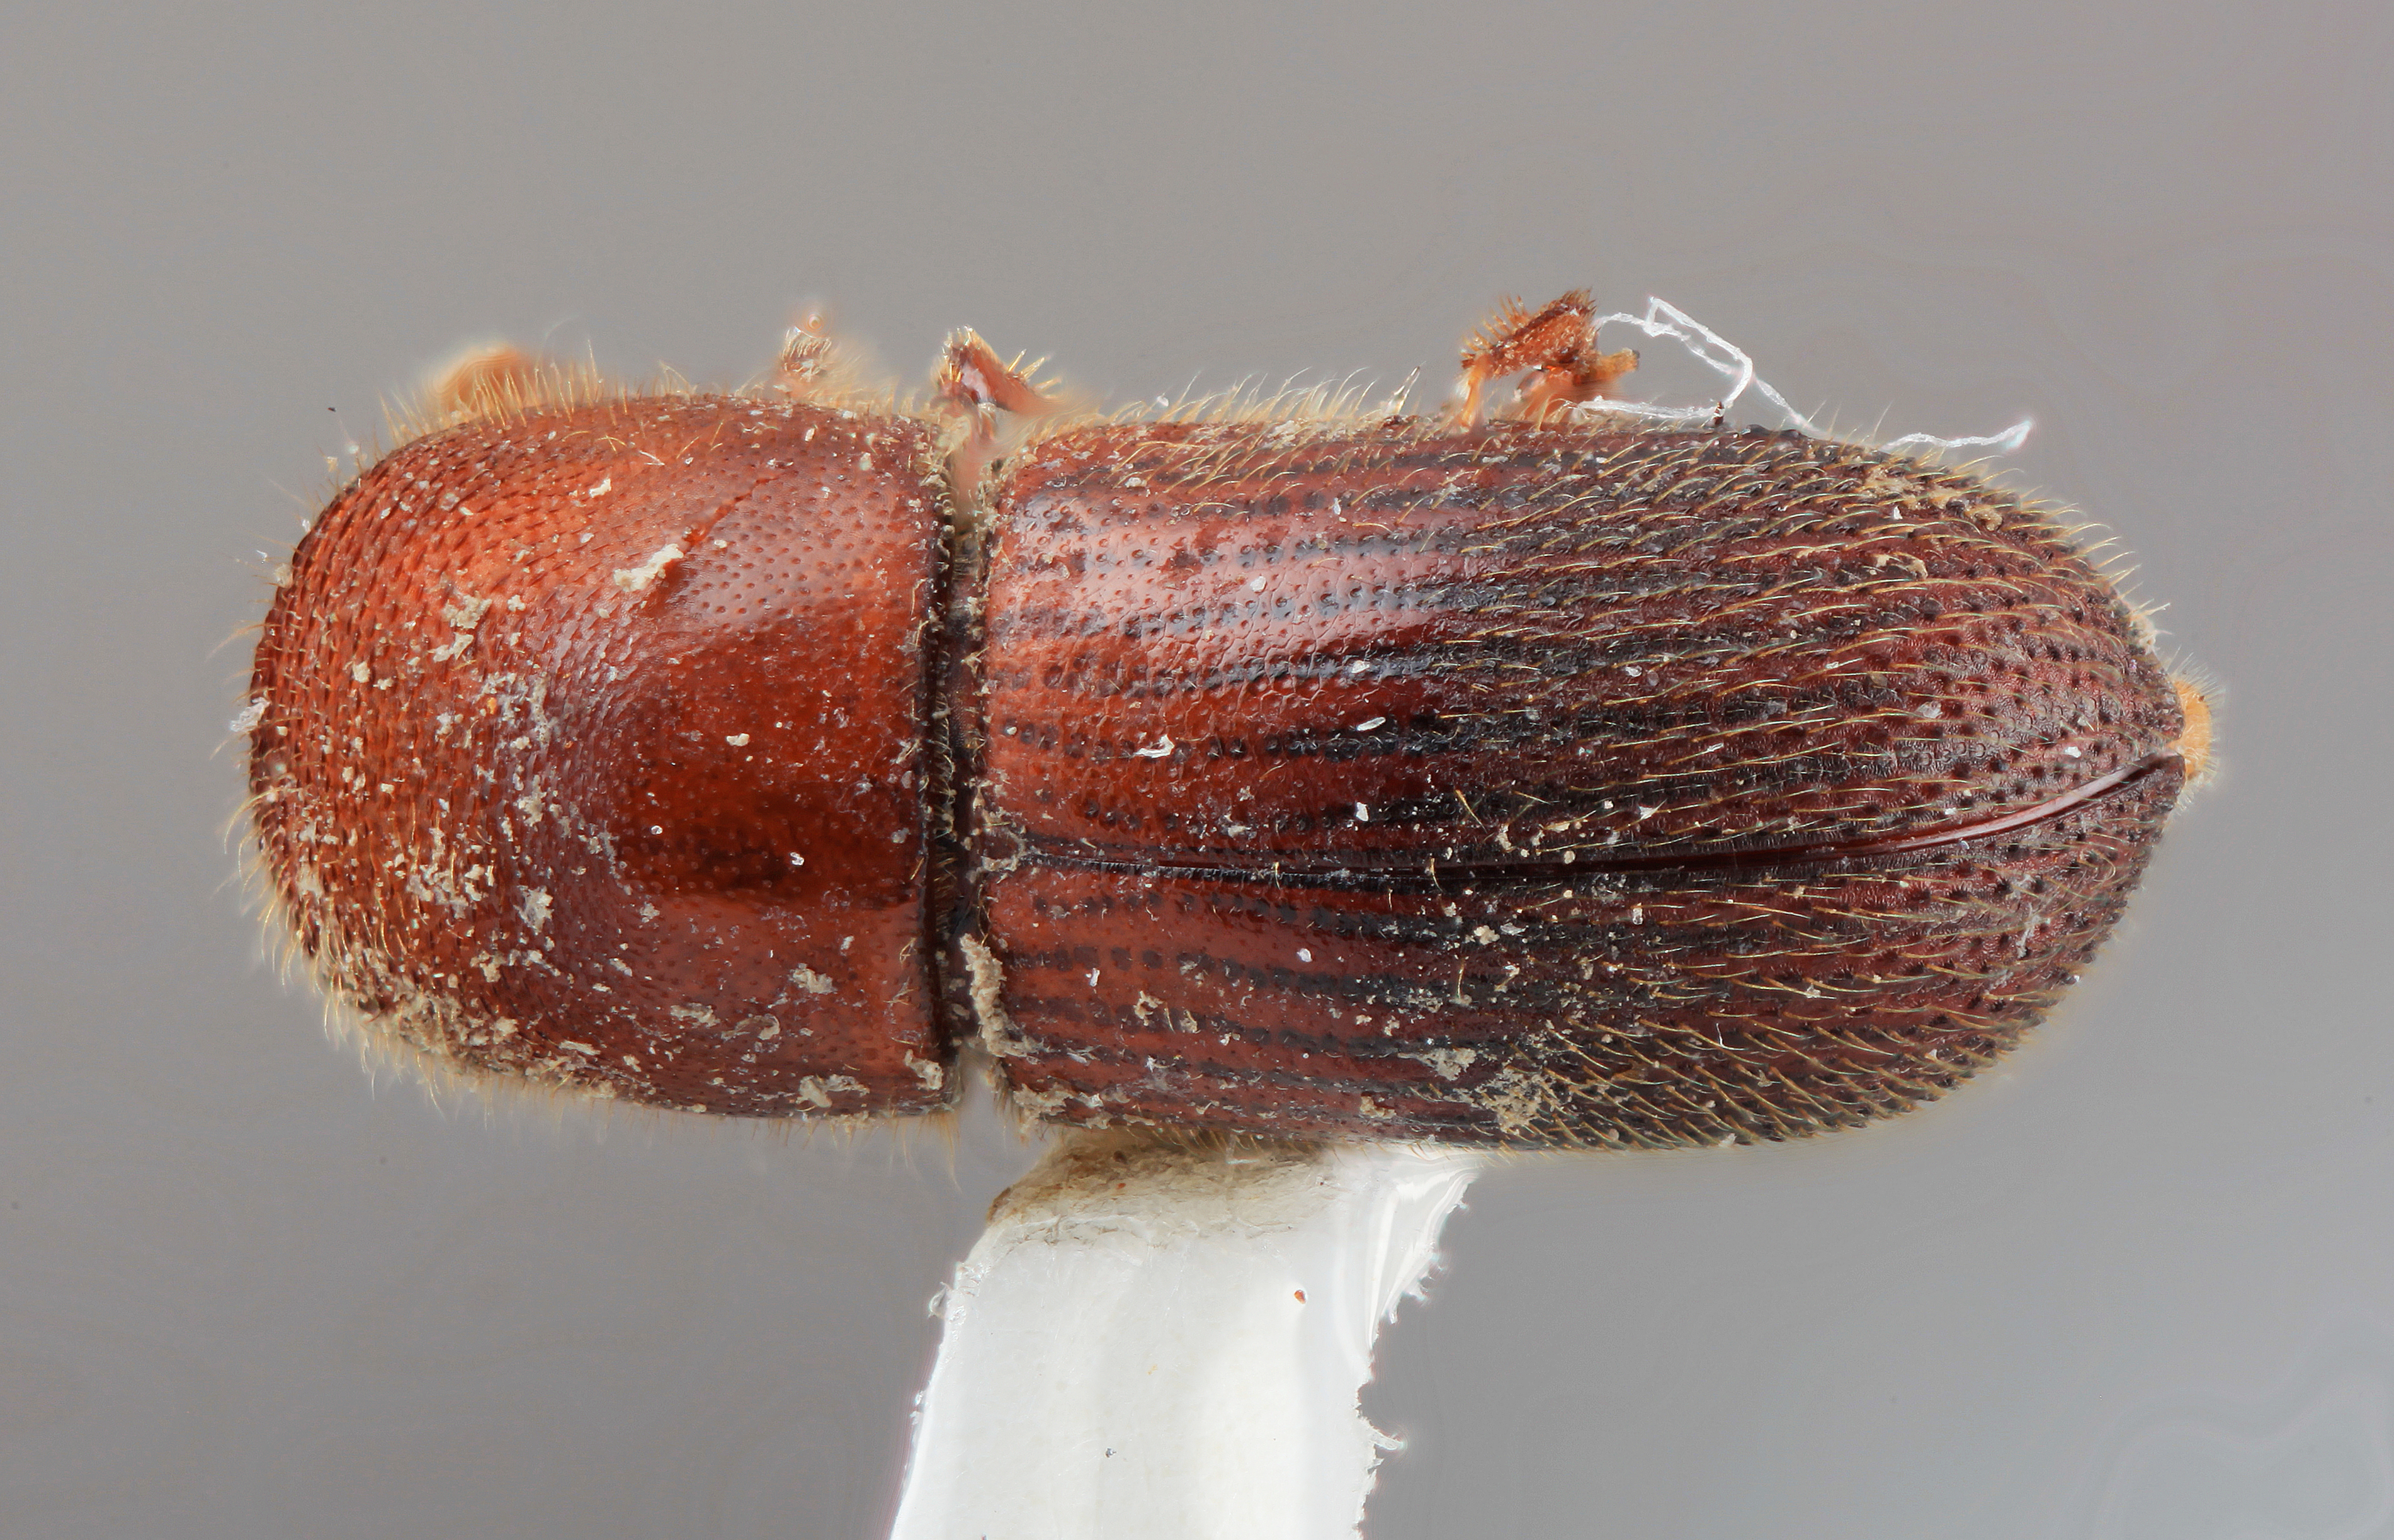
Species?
Dryocoetoides indolatus
